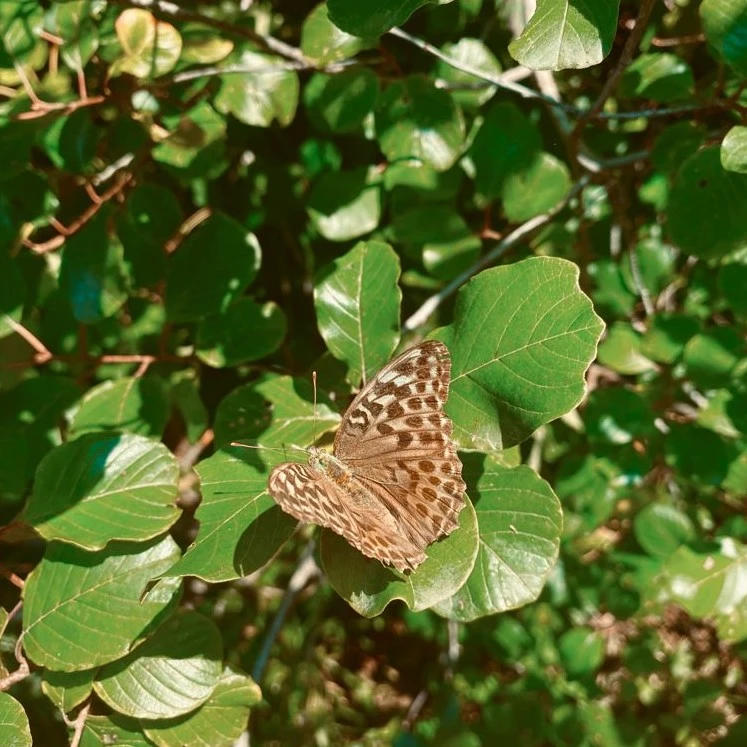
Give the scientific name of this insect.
Argynnis paphia
